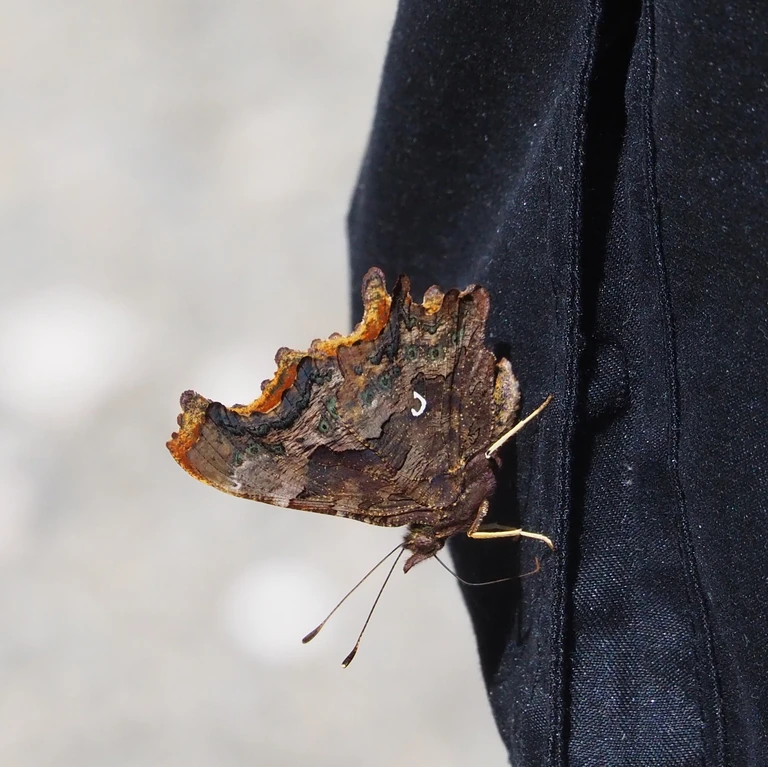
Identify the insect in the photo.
Polygonia c-album
